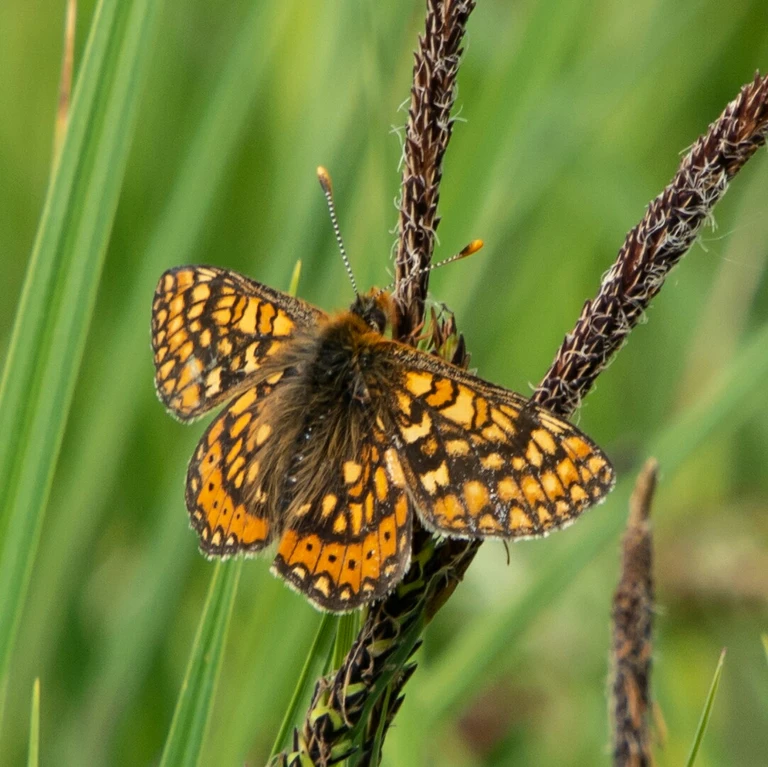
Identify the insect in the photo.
Euphydryas aurinia
